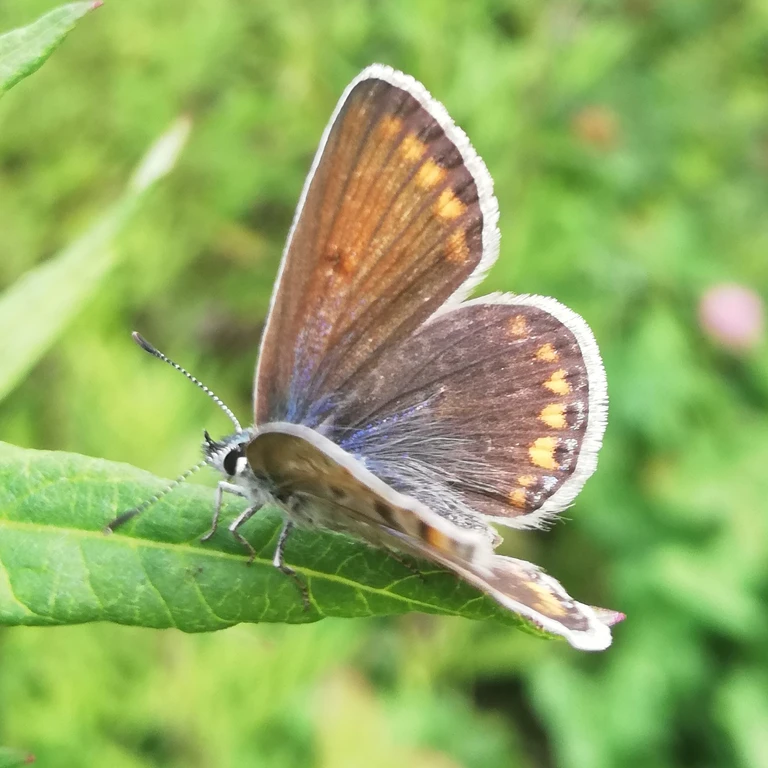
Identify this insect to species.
Polyommatus icarus
